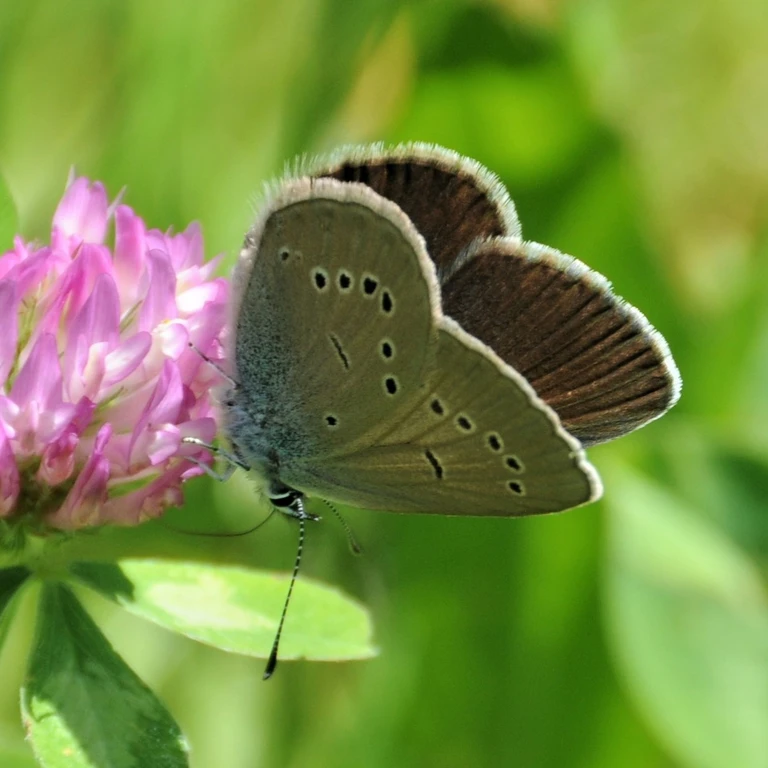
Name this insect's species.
Cyaniris semiargus
